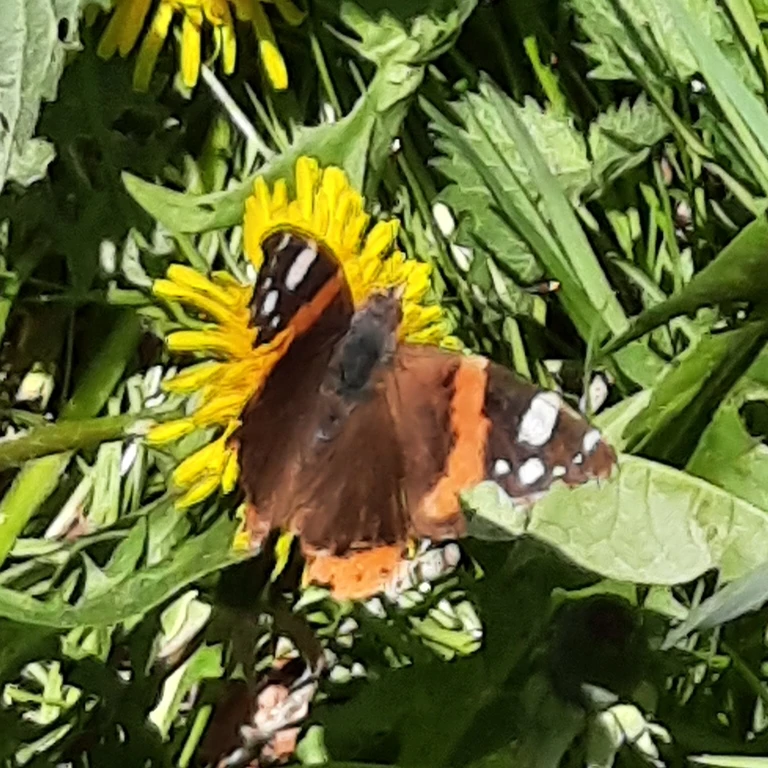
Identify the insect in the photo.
Vanessa atalanta
